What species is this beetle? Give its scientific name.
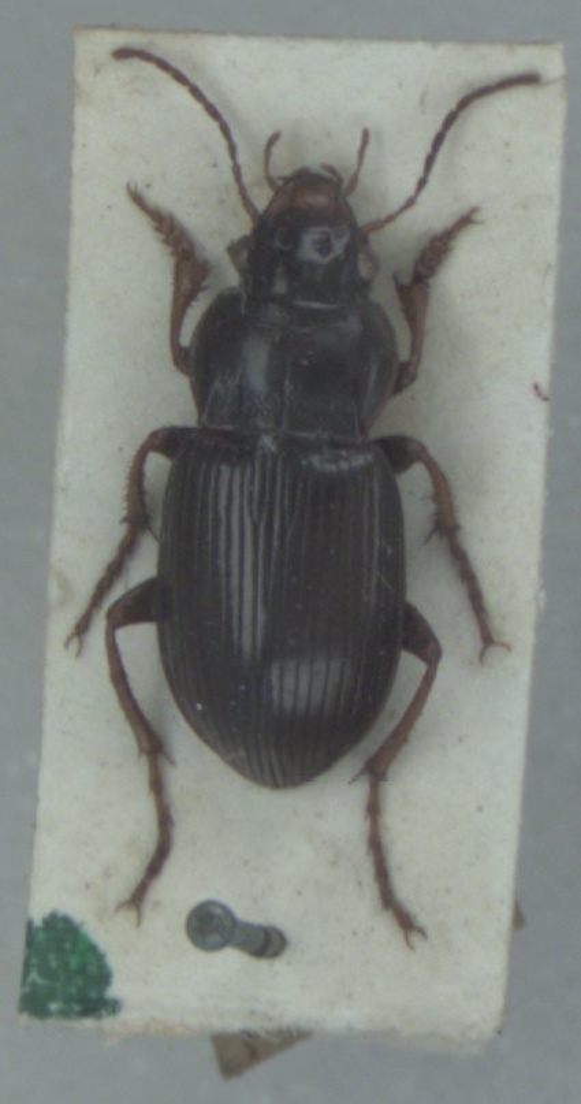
Amara aulica
